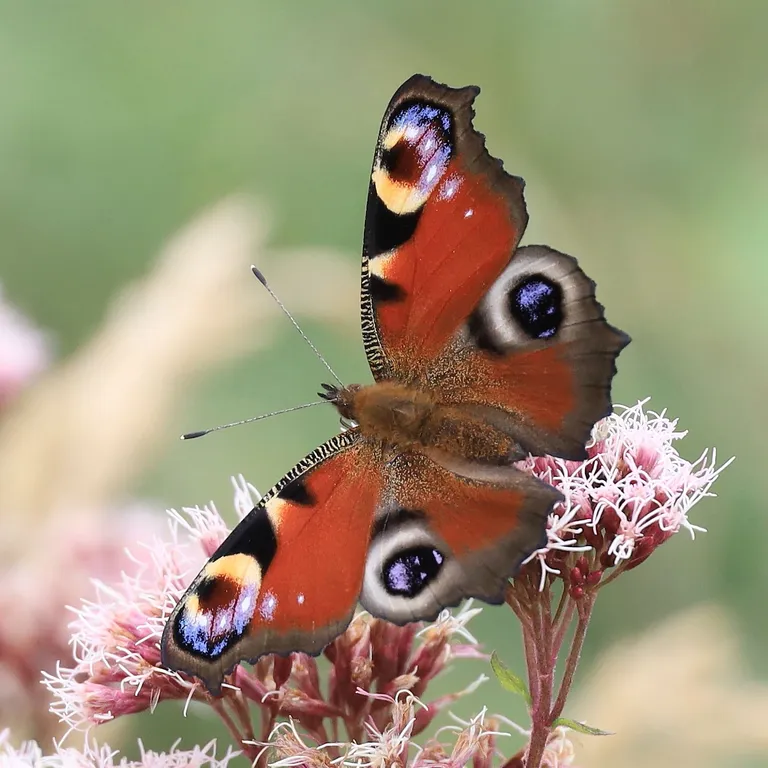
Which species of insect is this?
Aglais io
